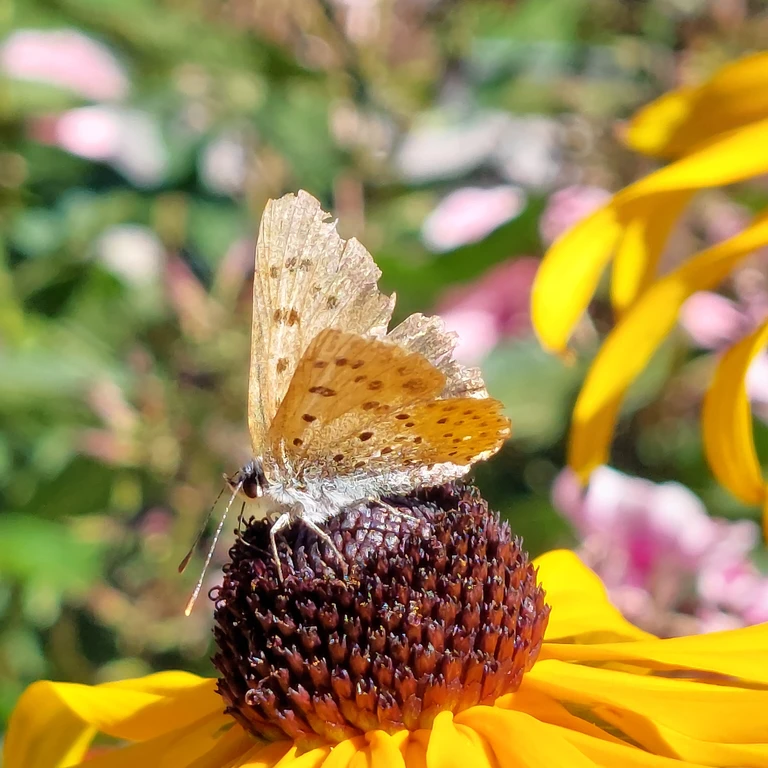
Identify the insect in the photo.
Lycaena tityrus (also Loweia tityrus)
